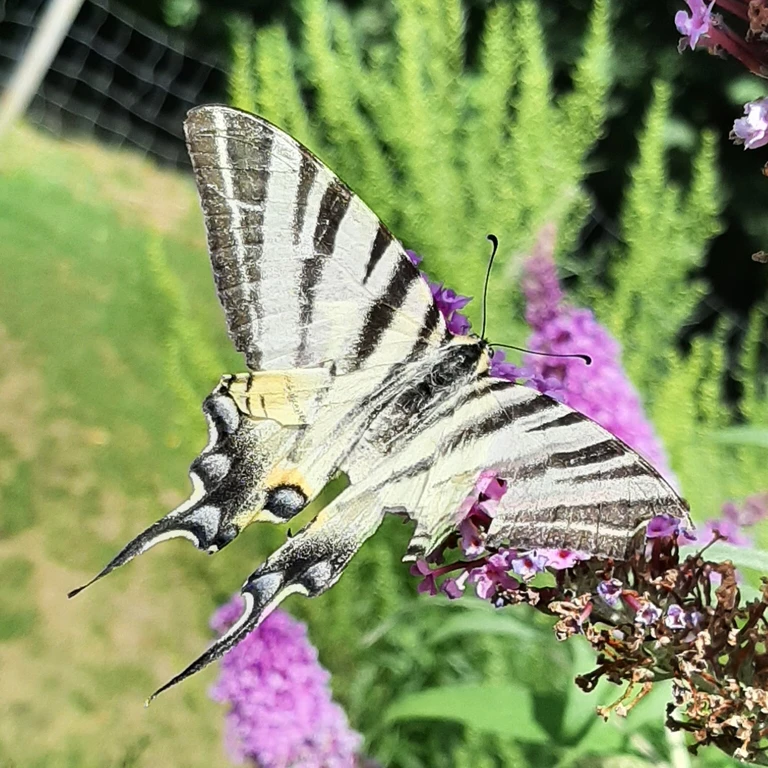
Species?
Iphiclides podalirius
